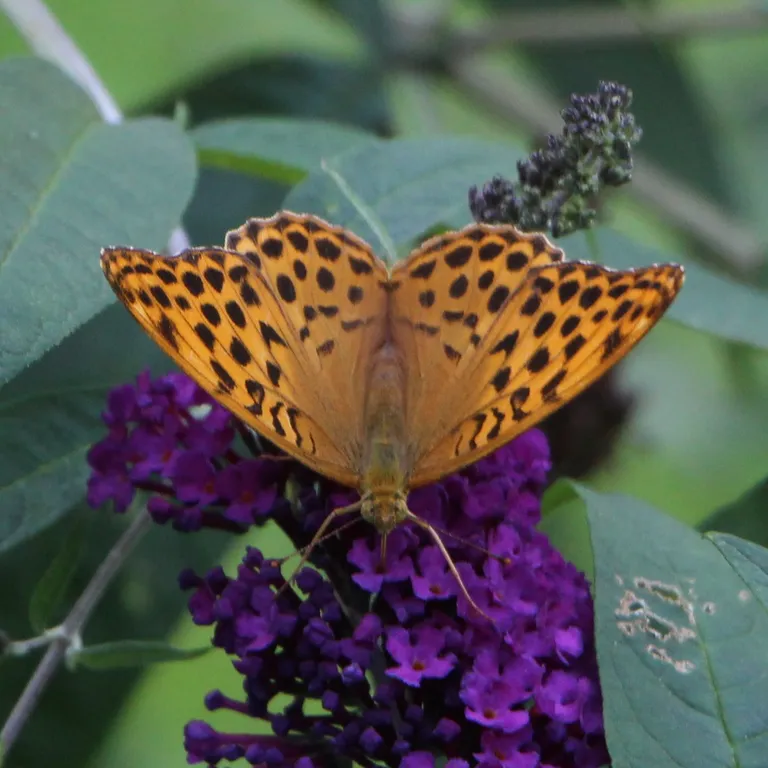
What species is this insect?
Argynnis paphia
